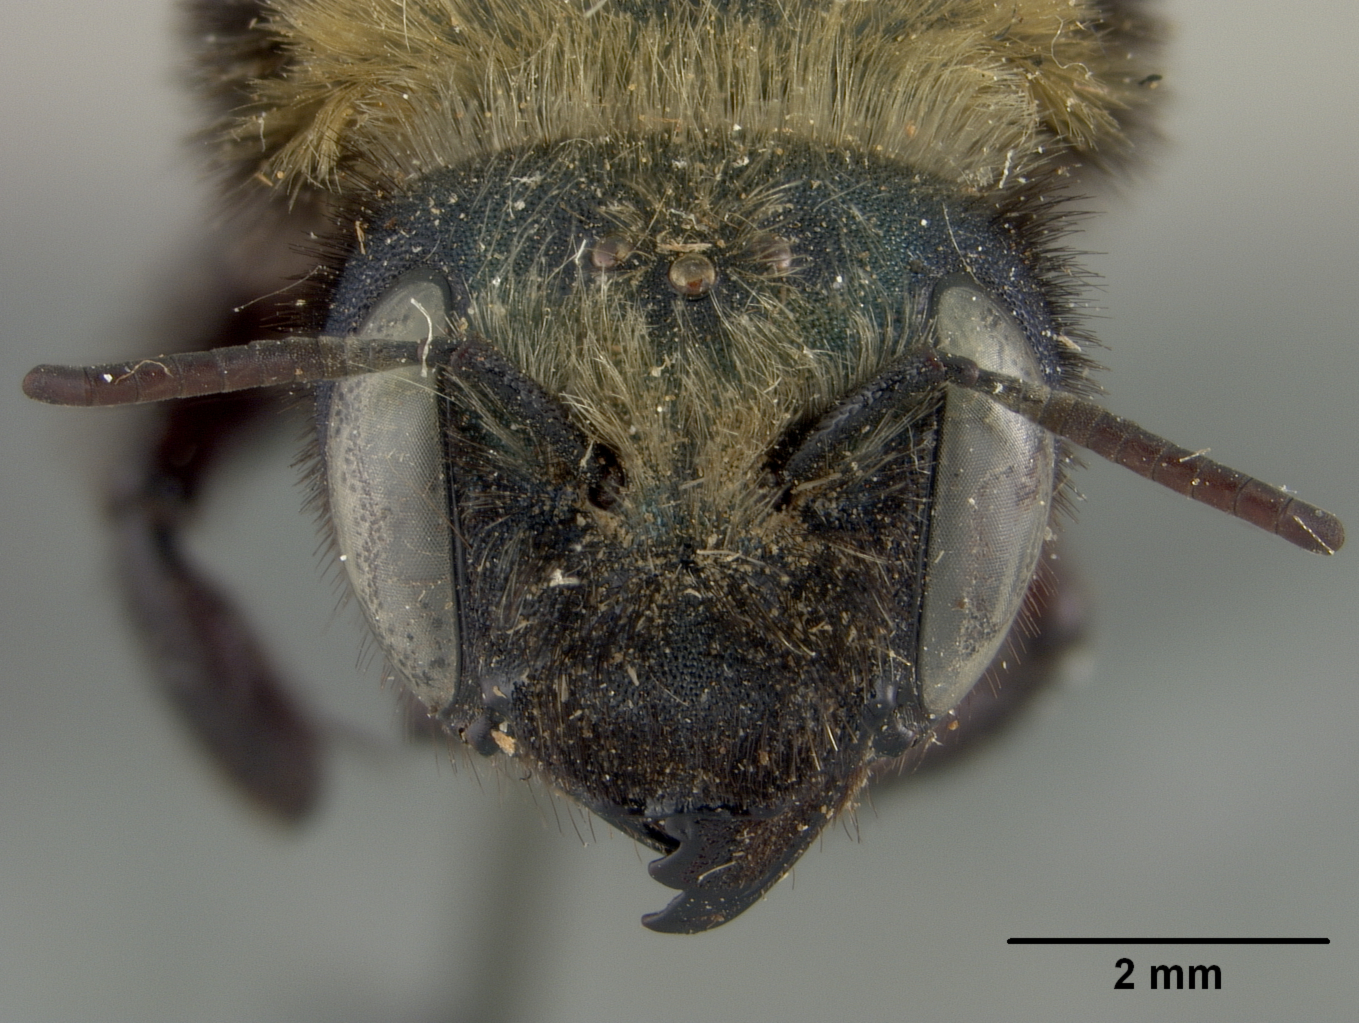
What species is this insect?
Osmia novomexicana
